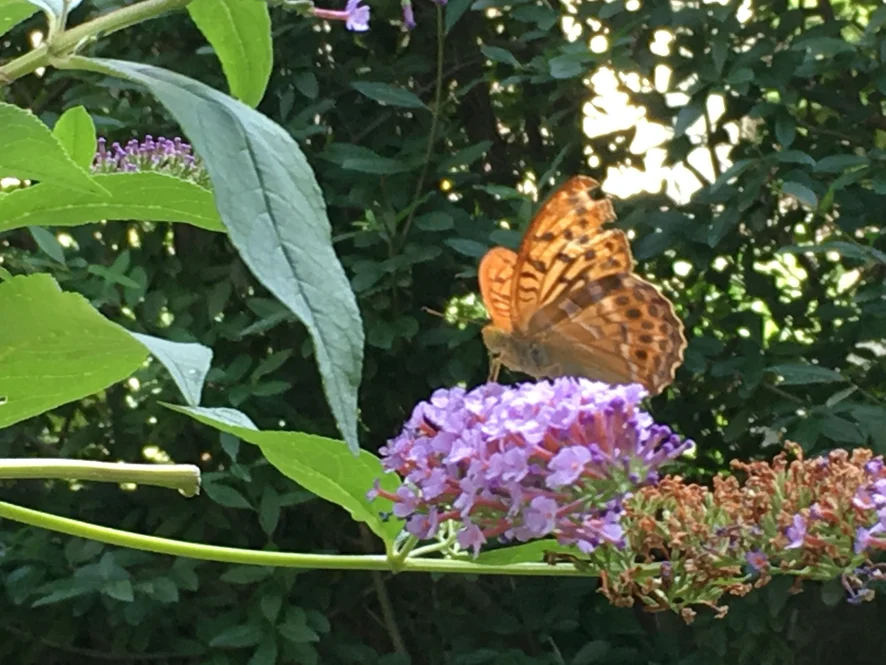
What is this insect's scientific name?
Argynnis paphia
